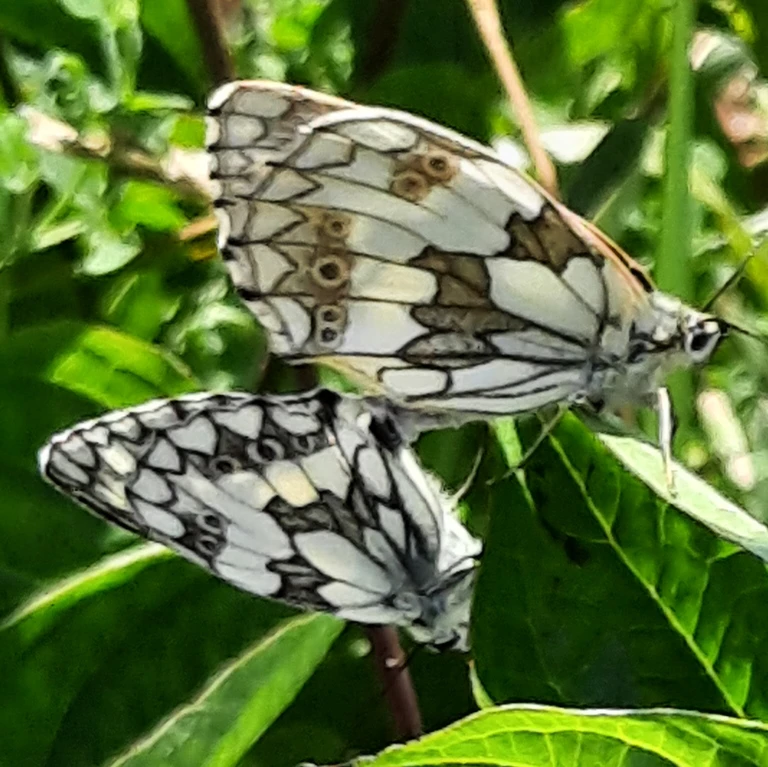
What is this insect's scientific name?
Melanargia galathea
